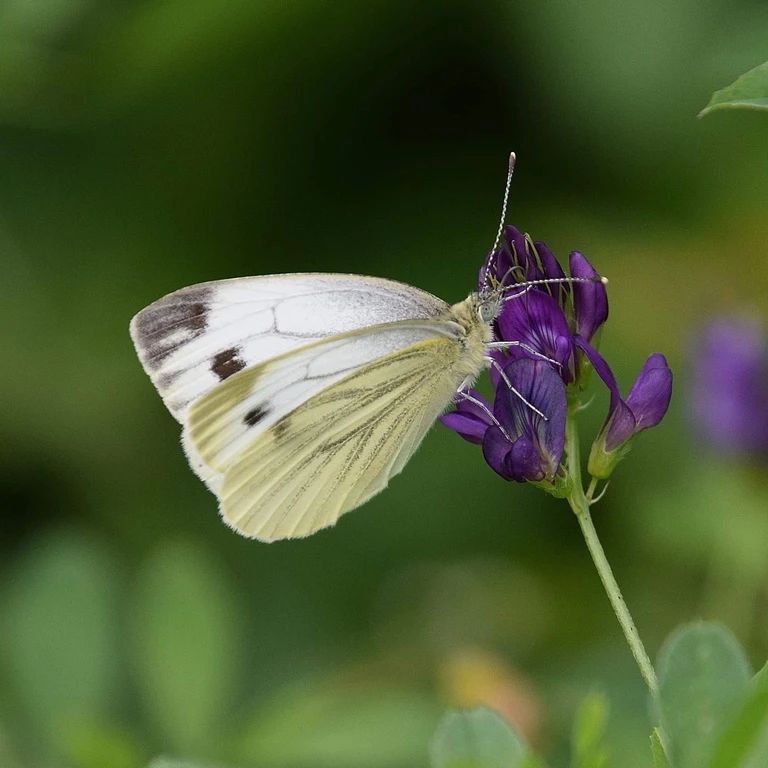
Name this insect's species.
Pieris napi
